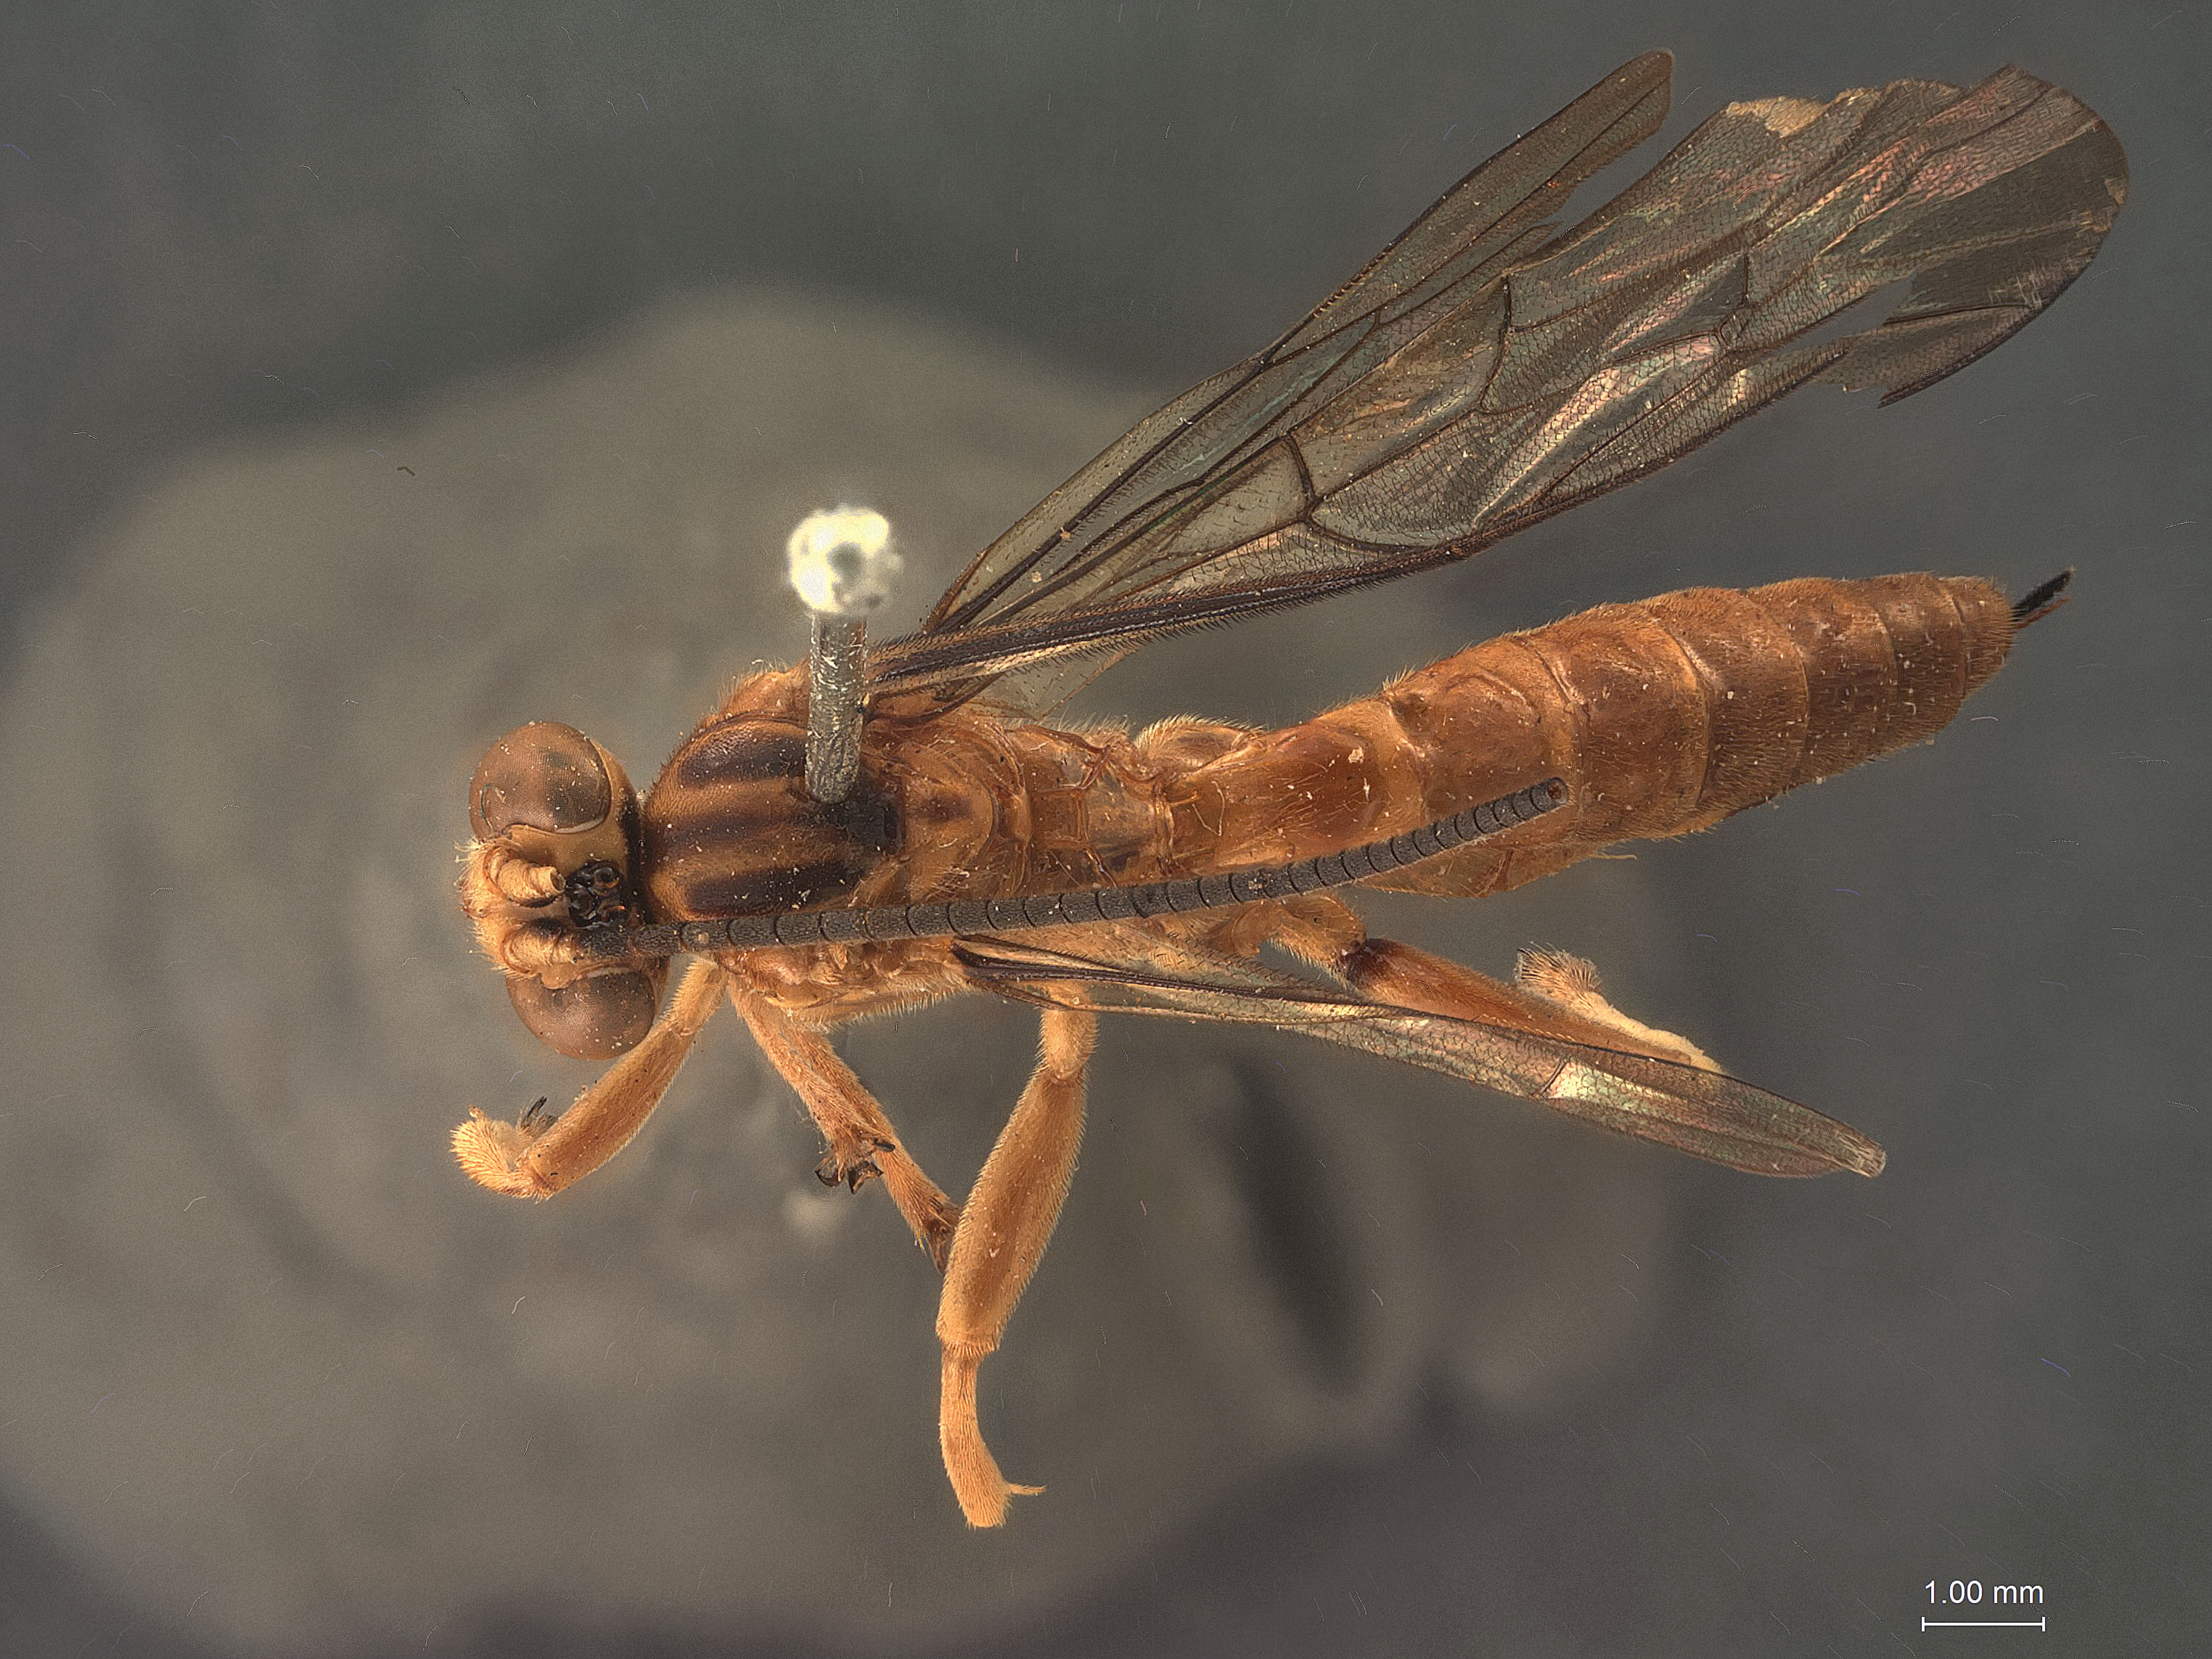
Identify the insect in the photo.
Theronia compressa
